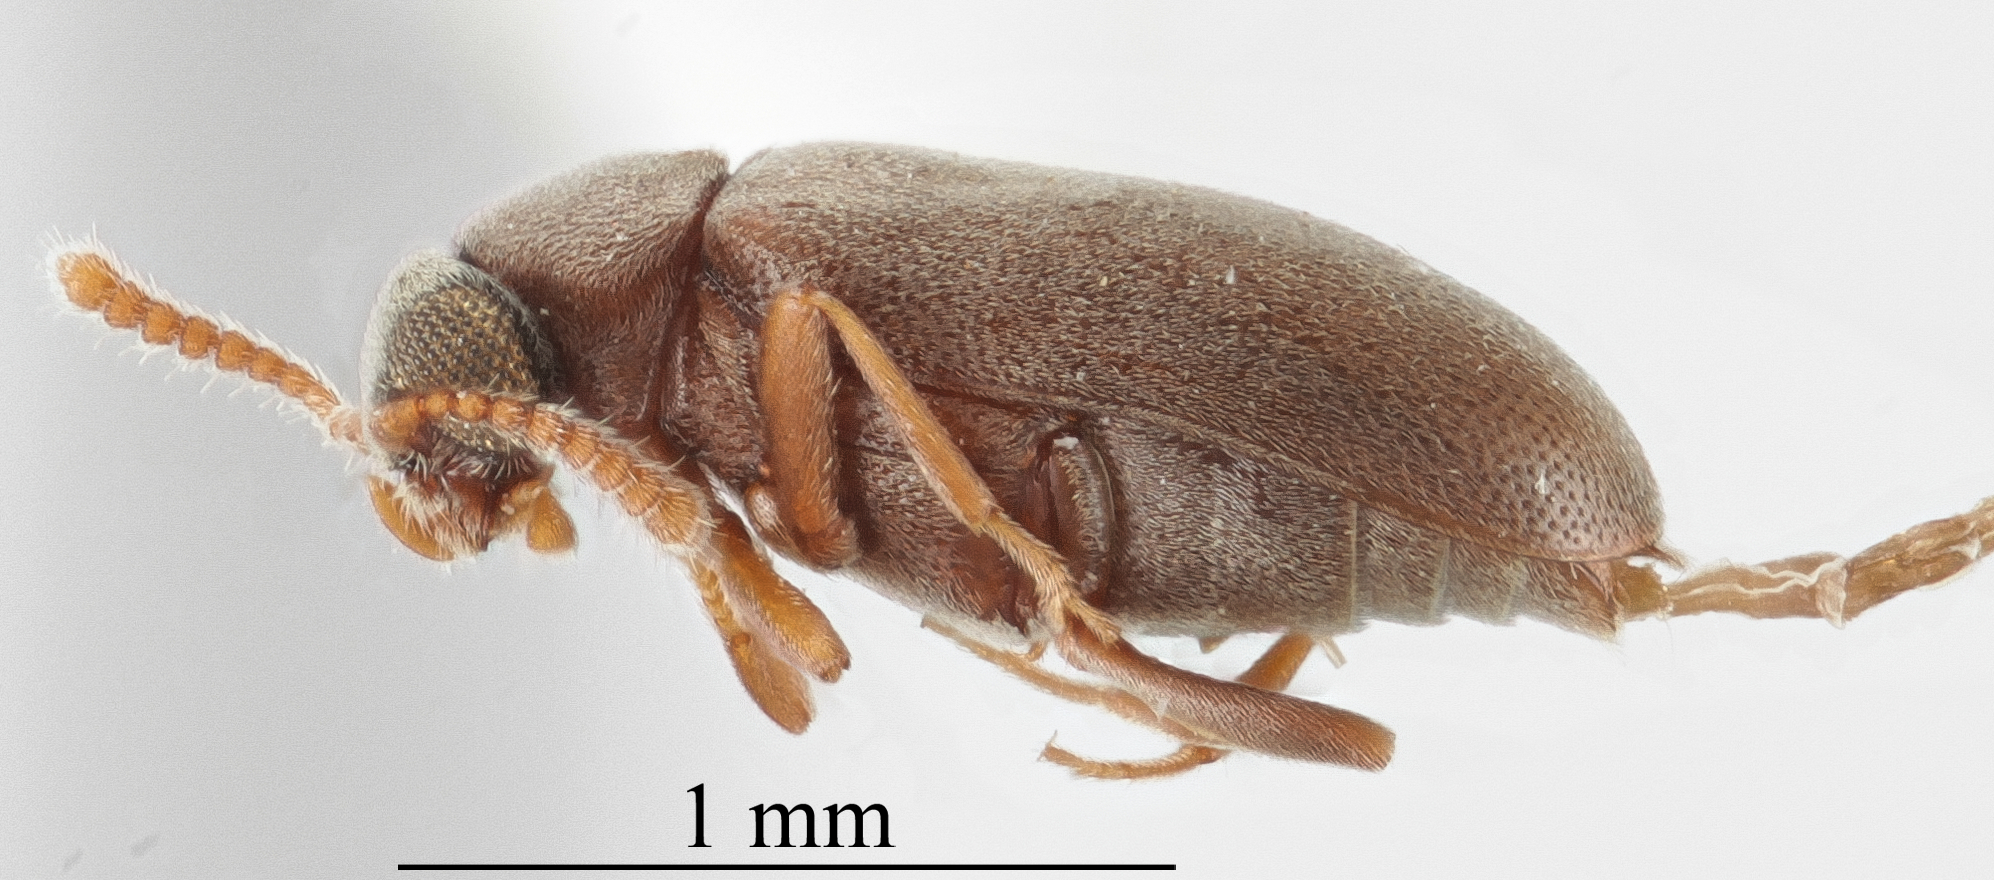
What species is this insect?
Vanonus musculus
